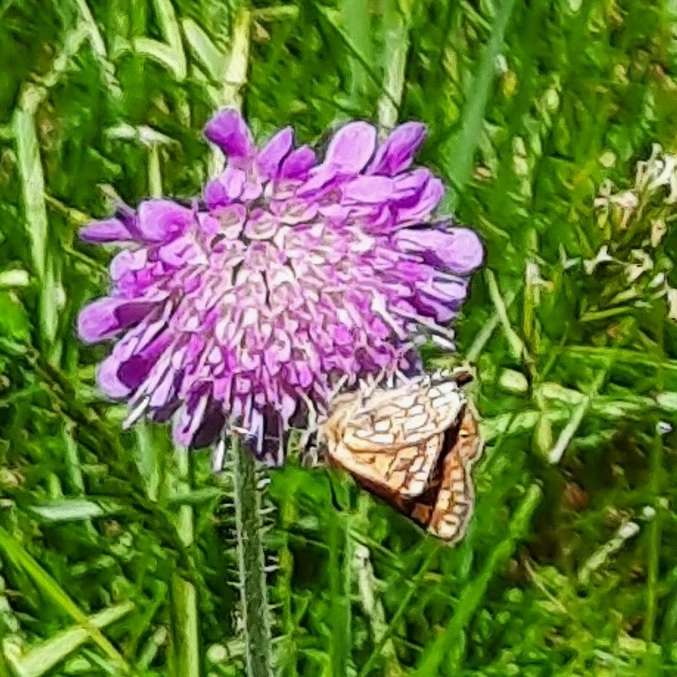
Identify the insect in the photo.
Carterocephalus palaemon
